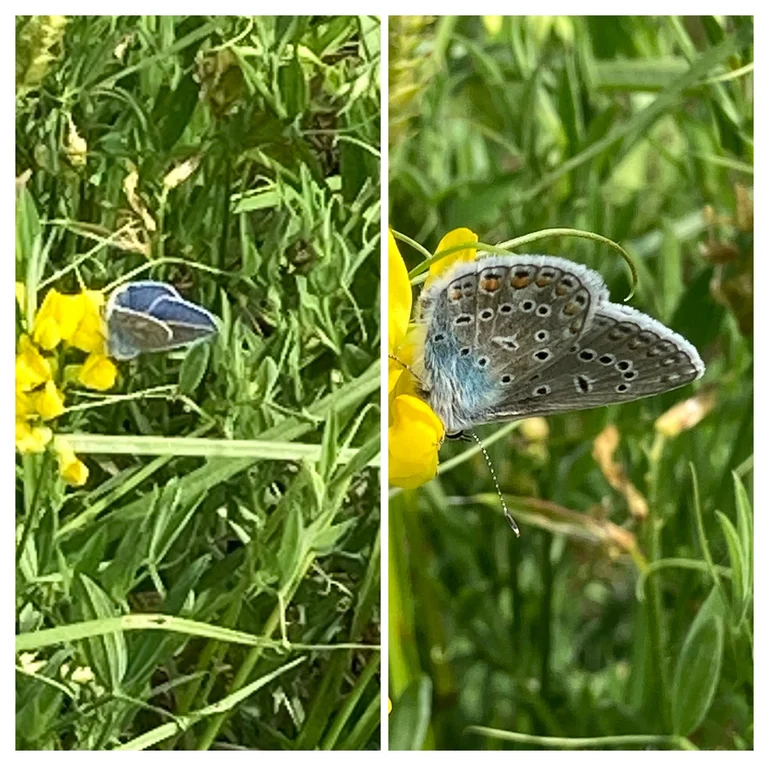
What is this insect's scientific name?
Polyommatus icarus
